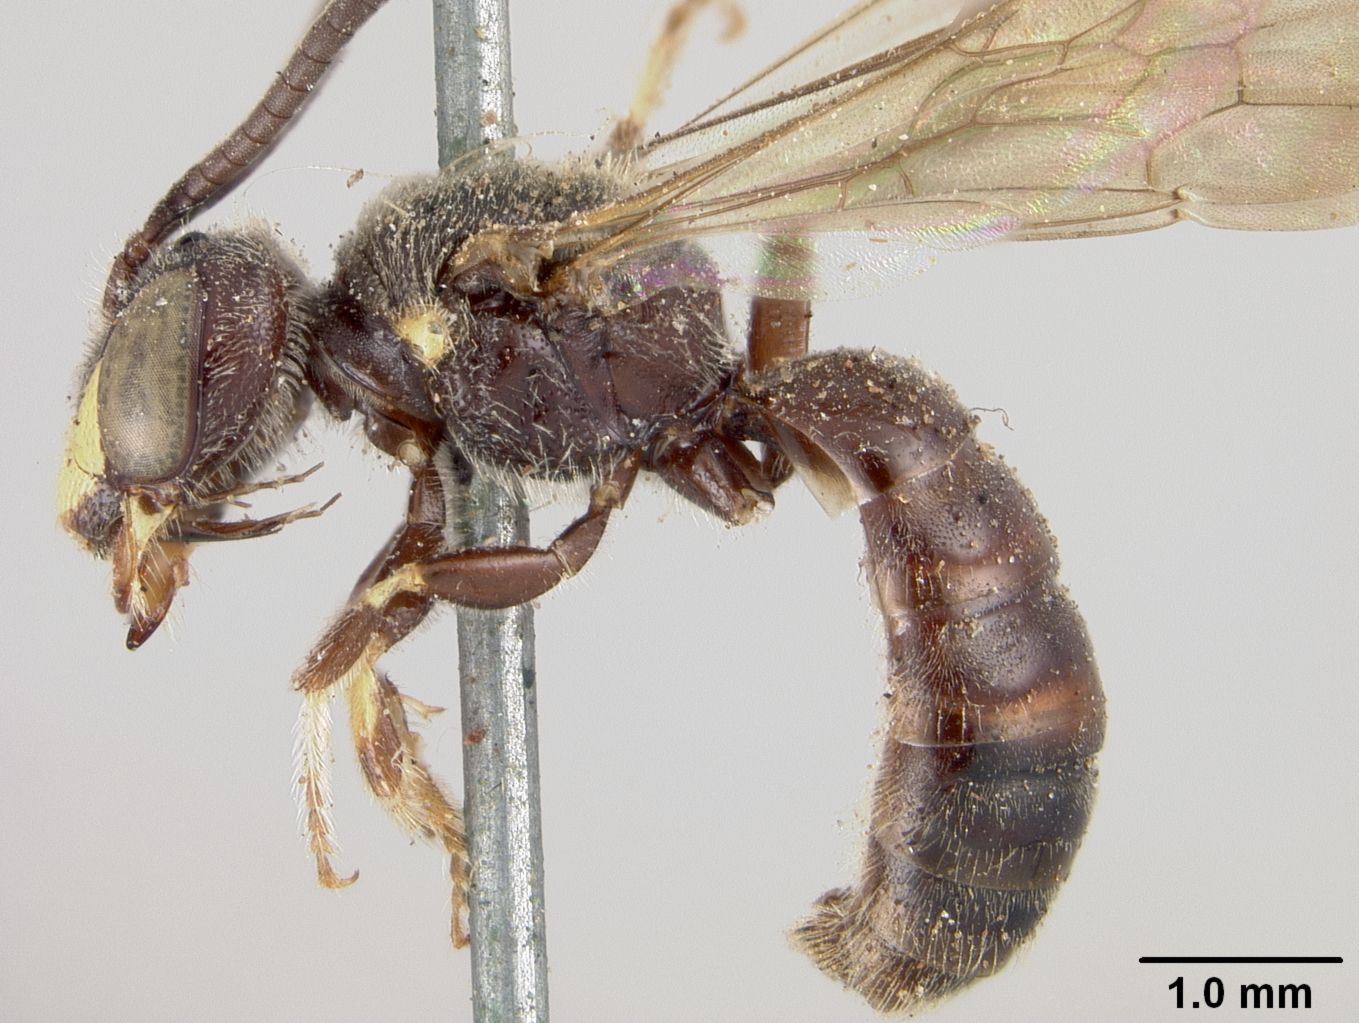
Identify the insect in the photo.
Panurginus barberi
